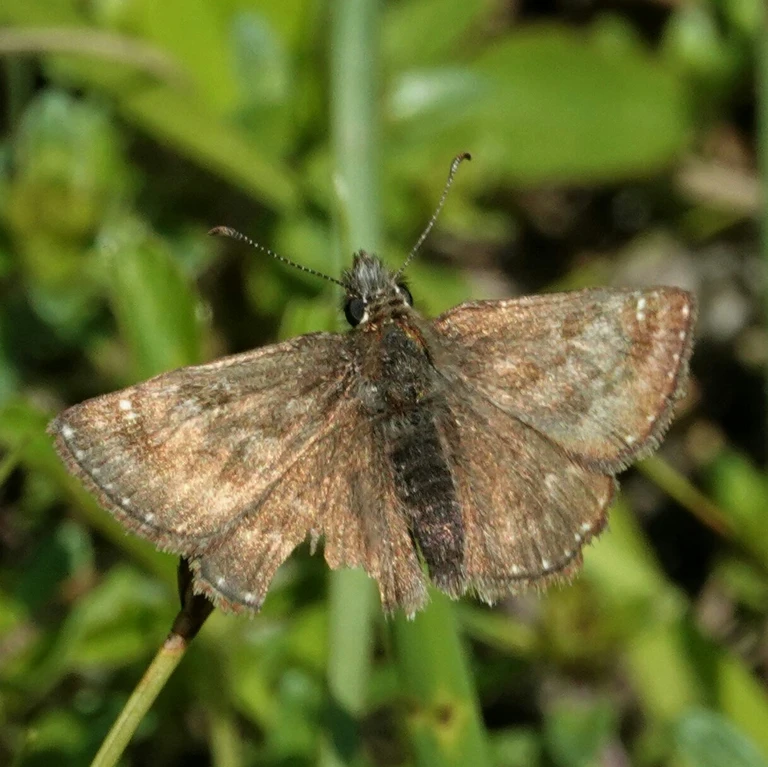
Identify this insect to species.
Erynnis tages
